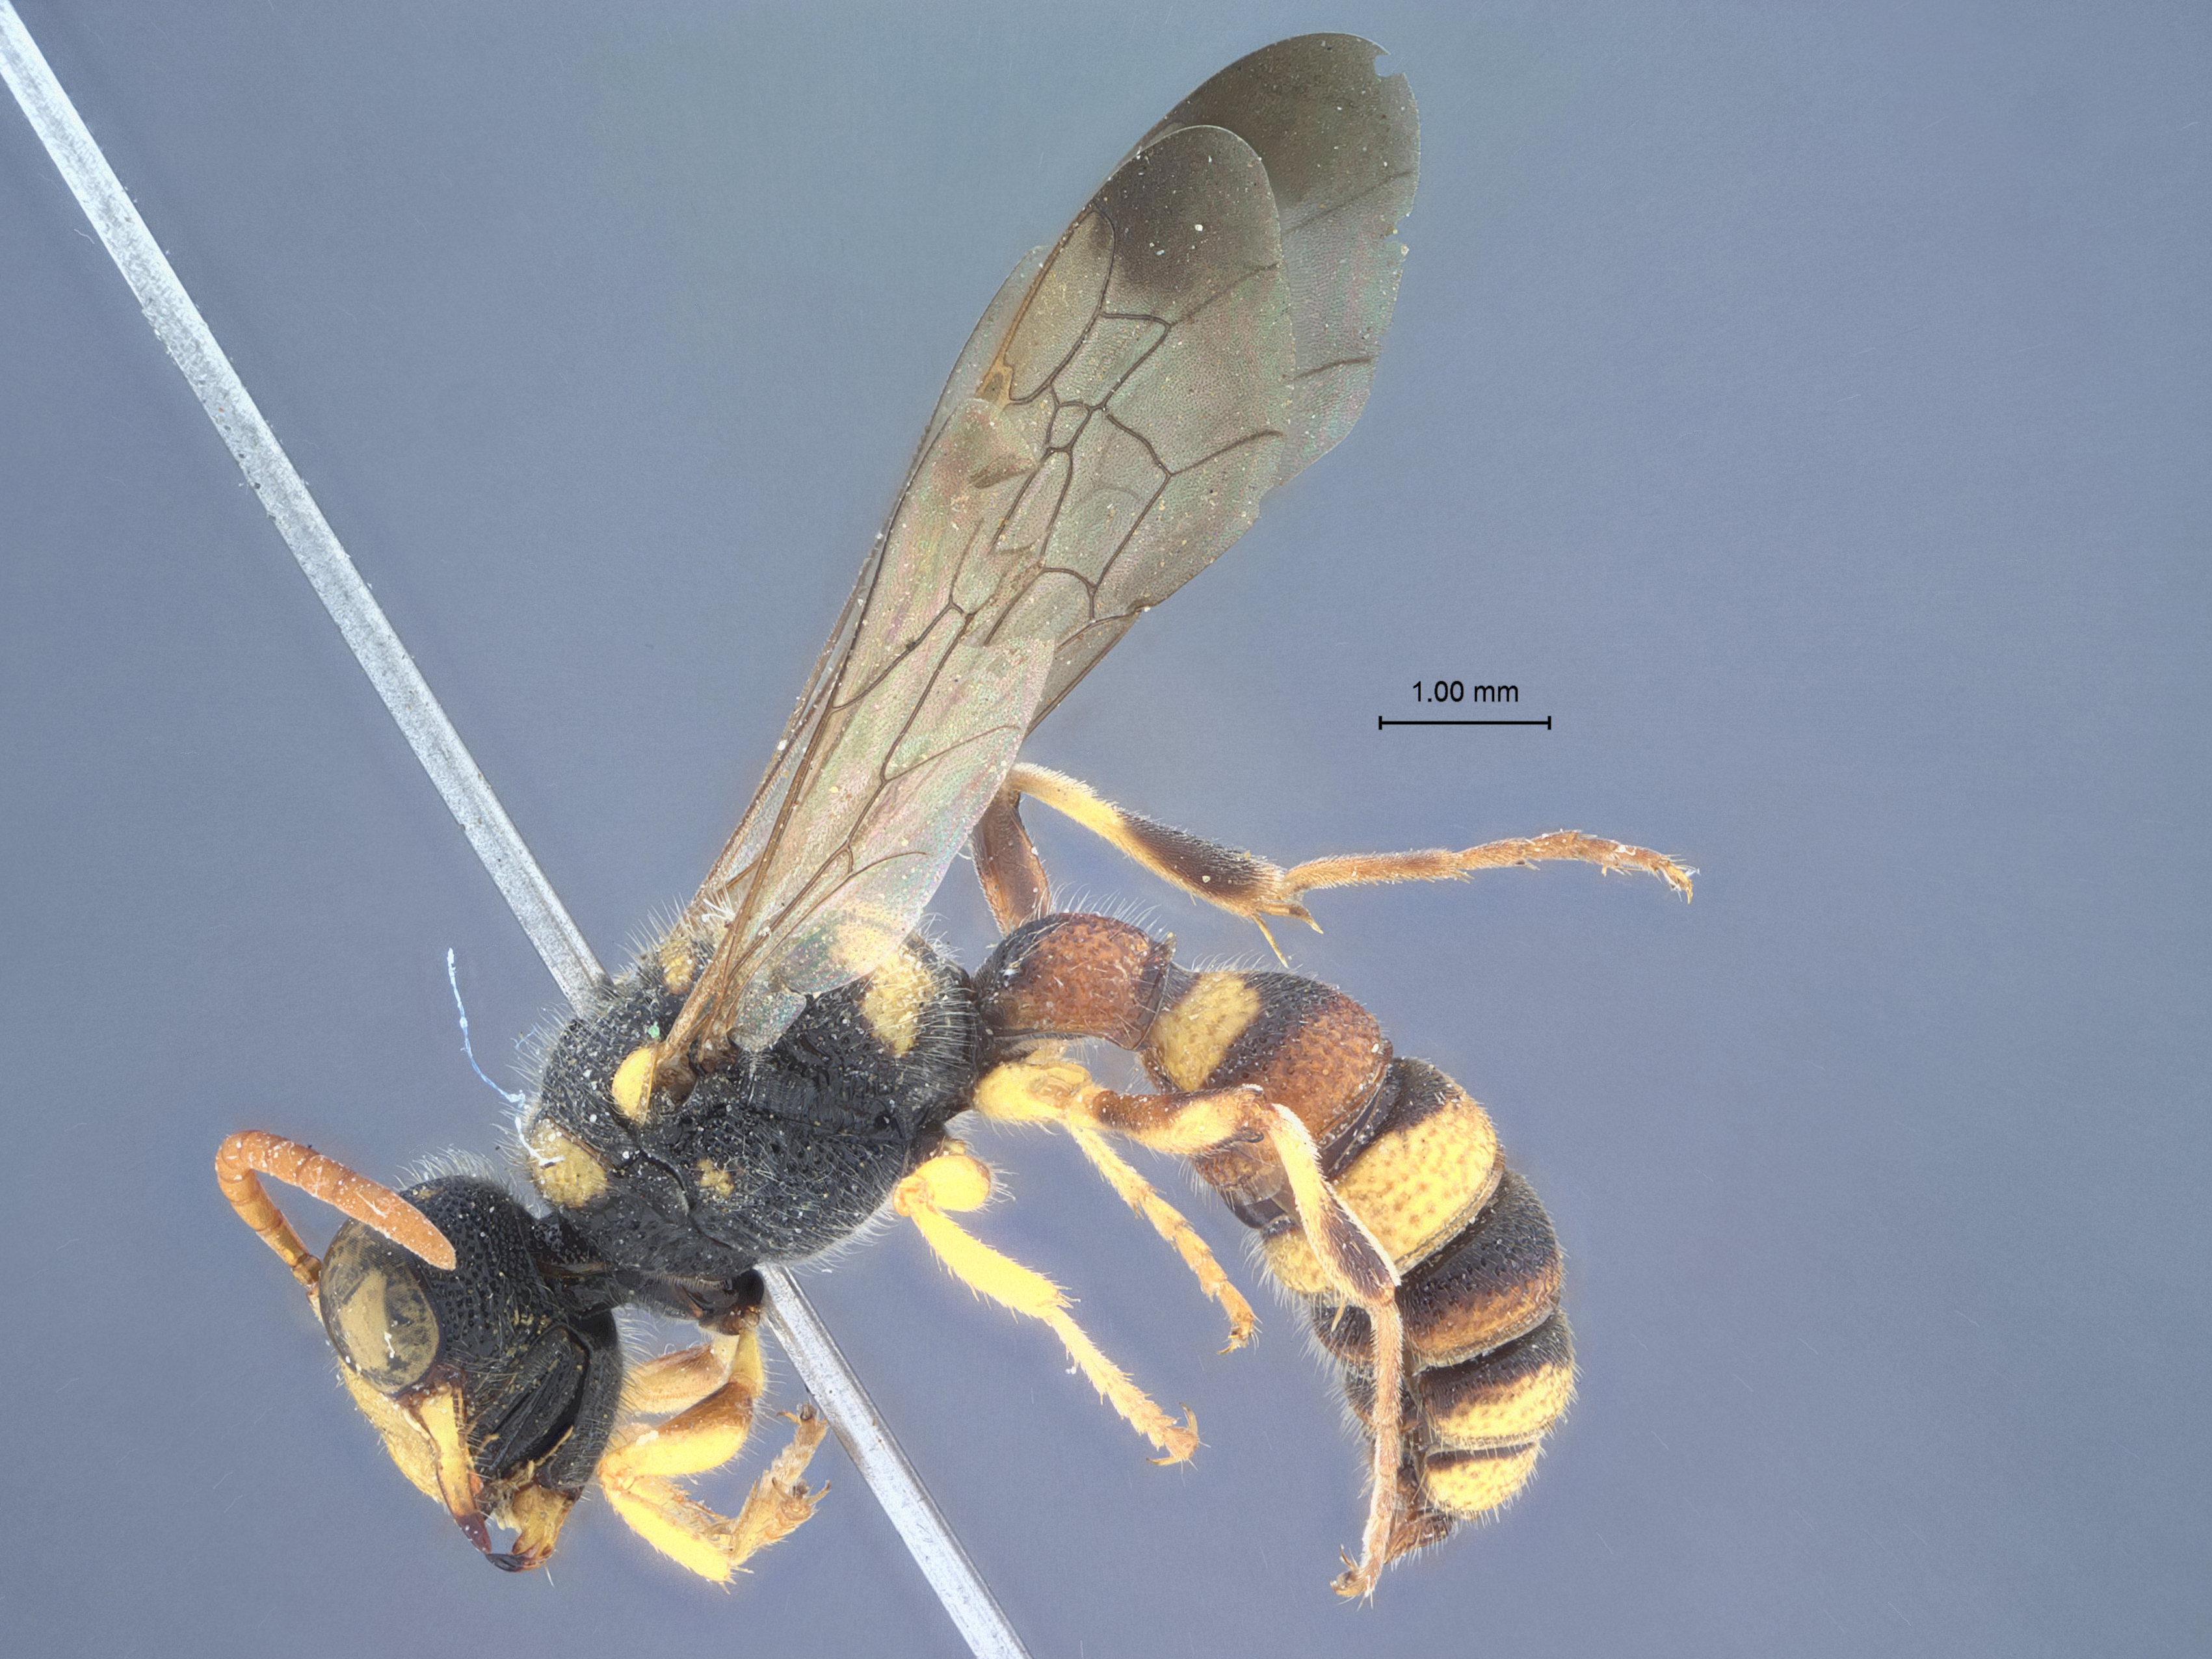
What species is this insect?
Cerceris varia
